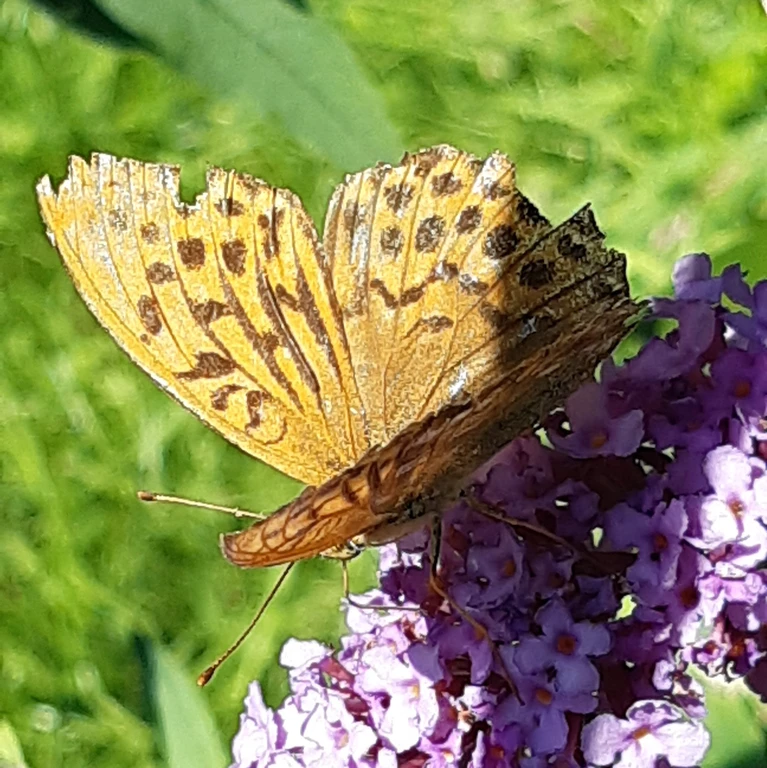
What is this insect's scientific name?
Argynnis paphia
